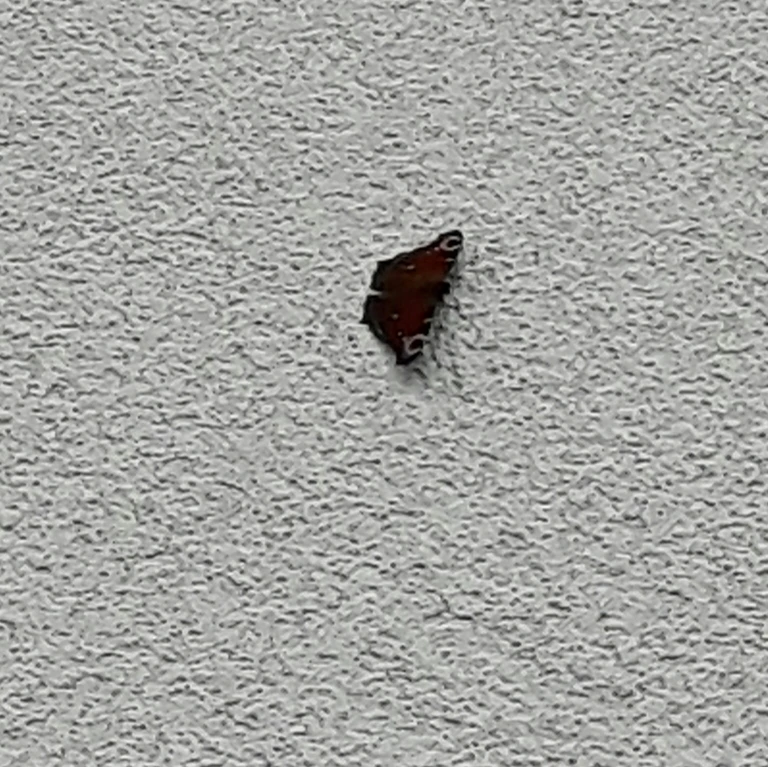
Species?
Aglais io
